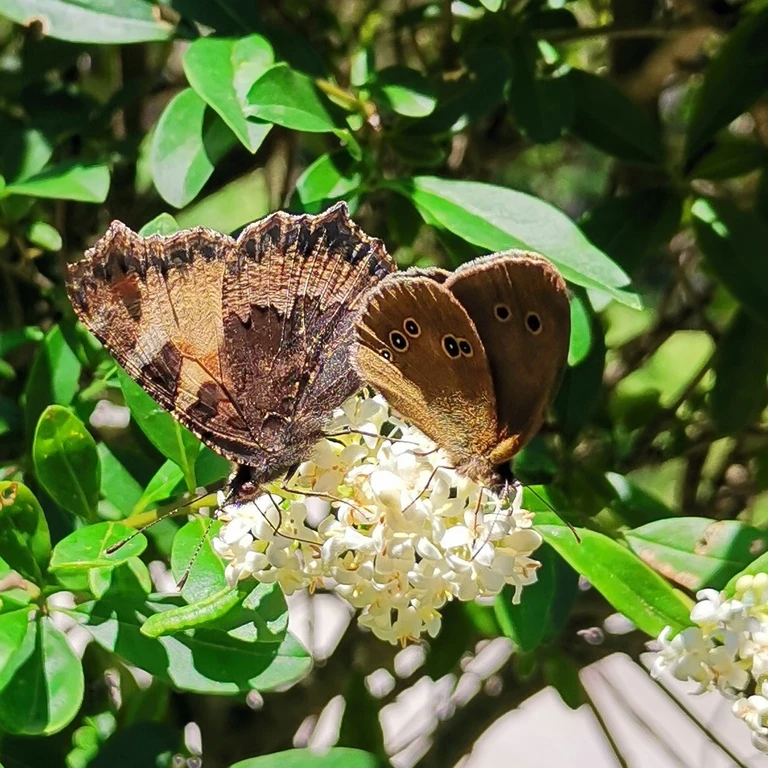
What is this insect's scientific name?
Aphantopus hyperantus
